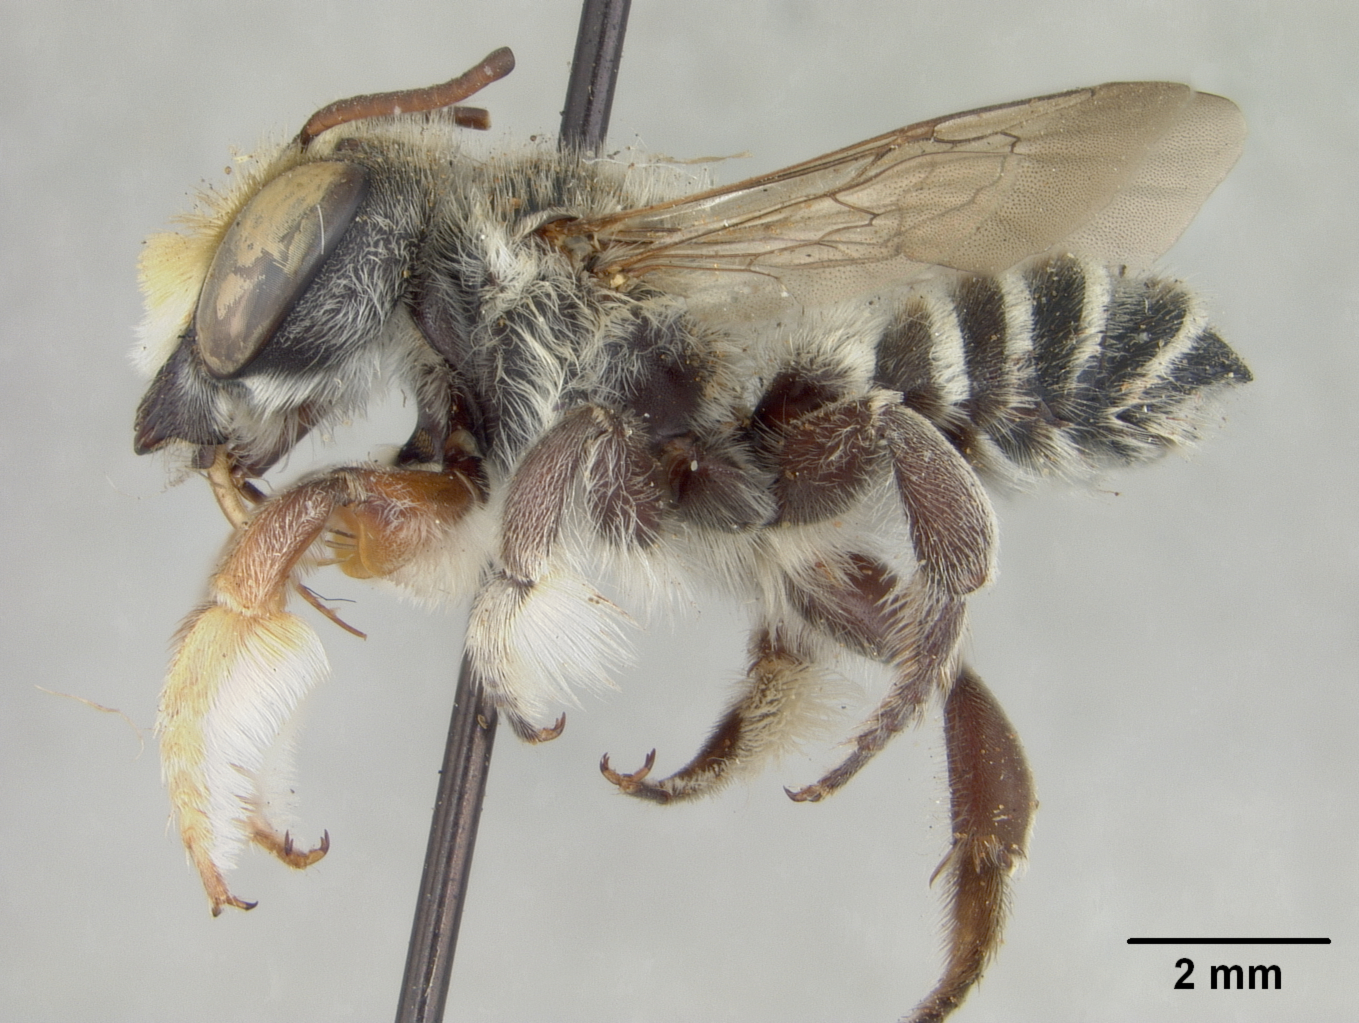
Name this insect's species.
Megachile victoriana
